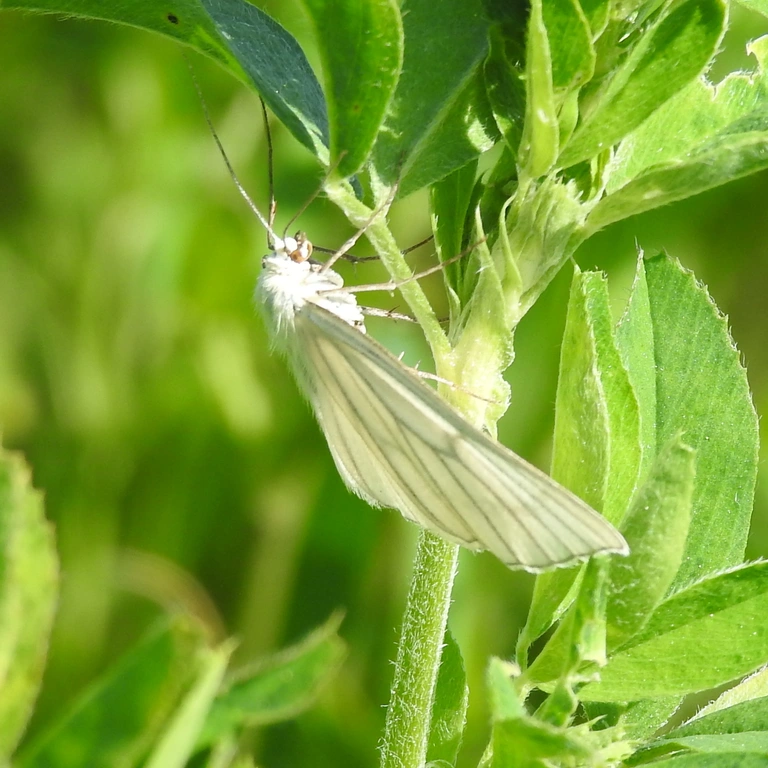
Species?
Siona lineata
